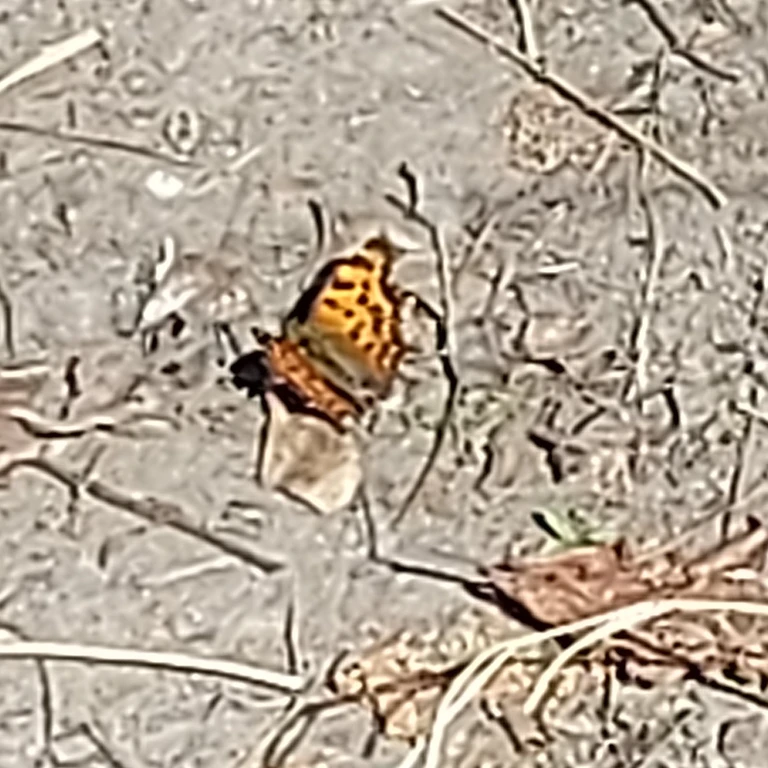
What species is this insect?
Polygonia c-album
